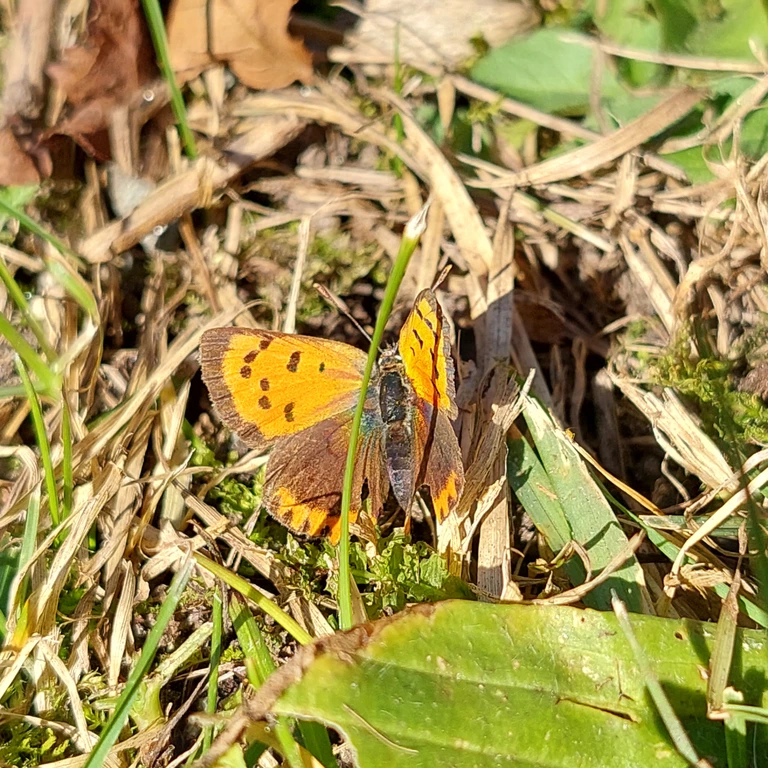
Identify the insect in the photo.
Lycaena phlaeas
